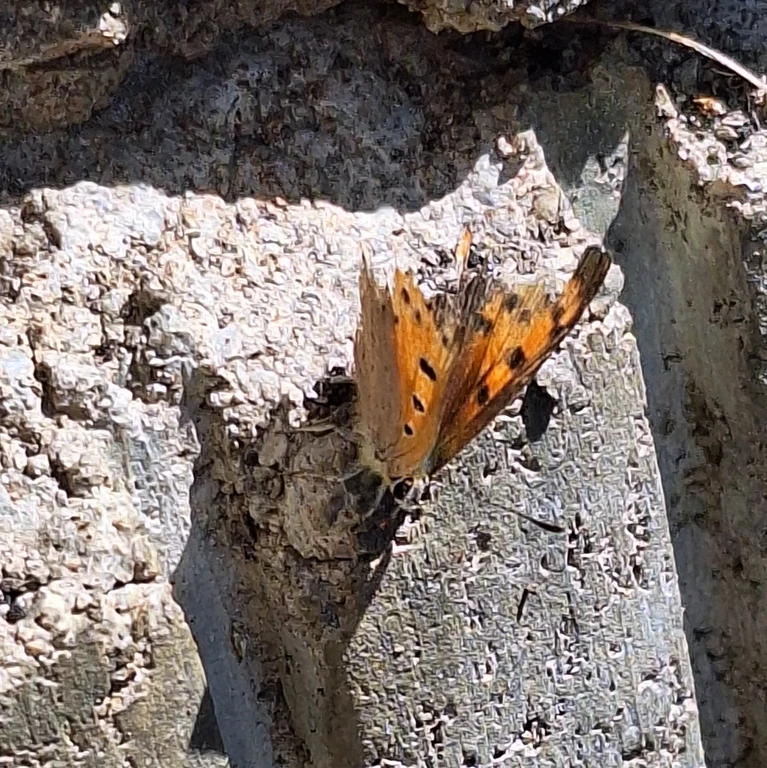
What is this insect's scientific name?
Lycaena phlaeas
